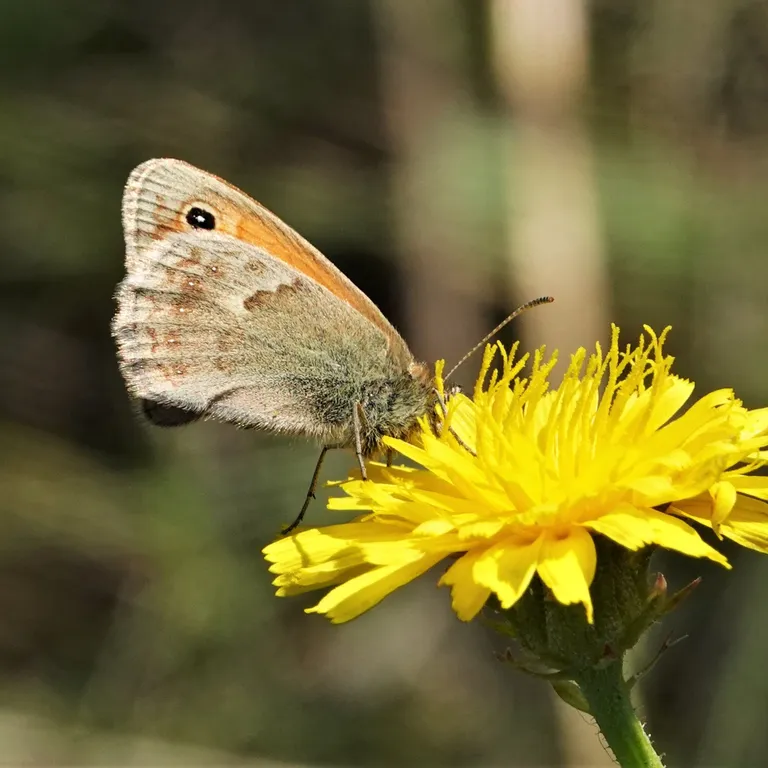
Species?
Coenonympha pamphilus
